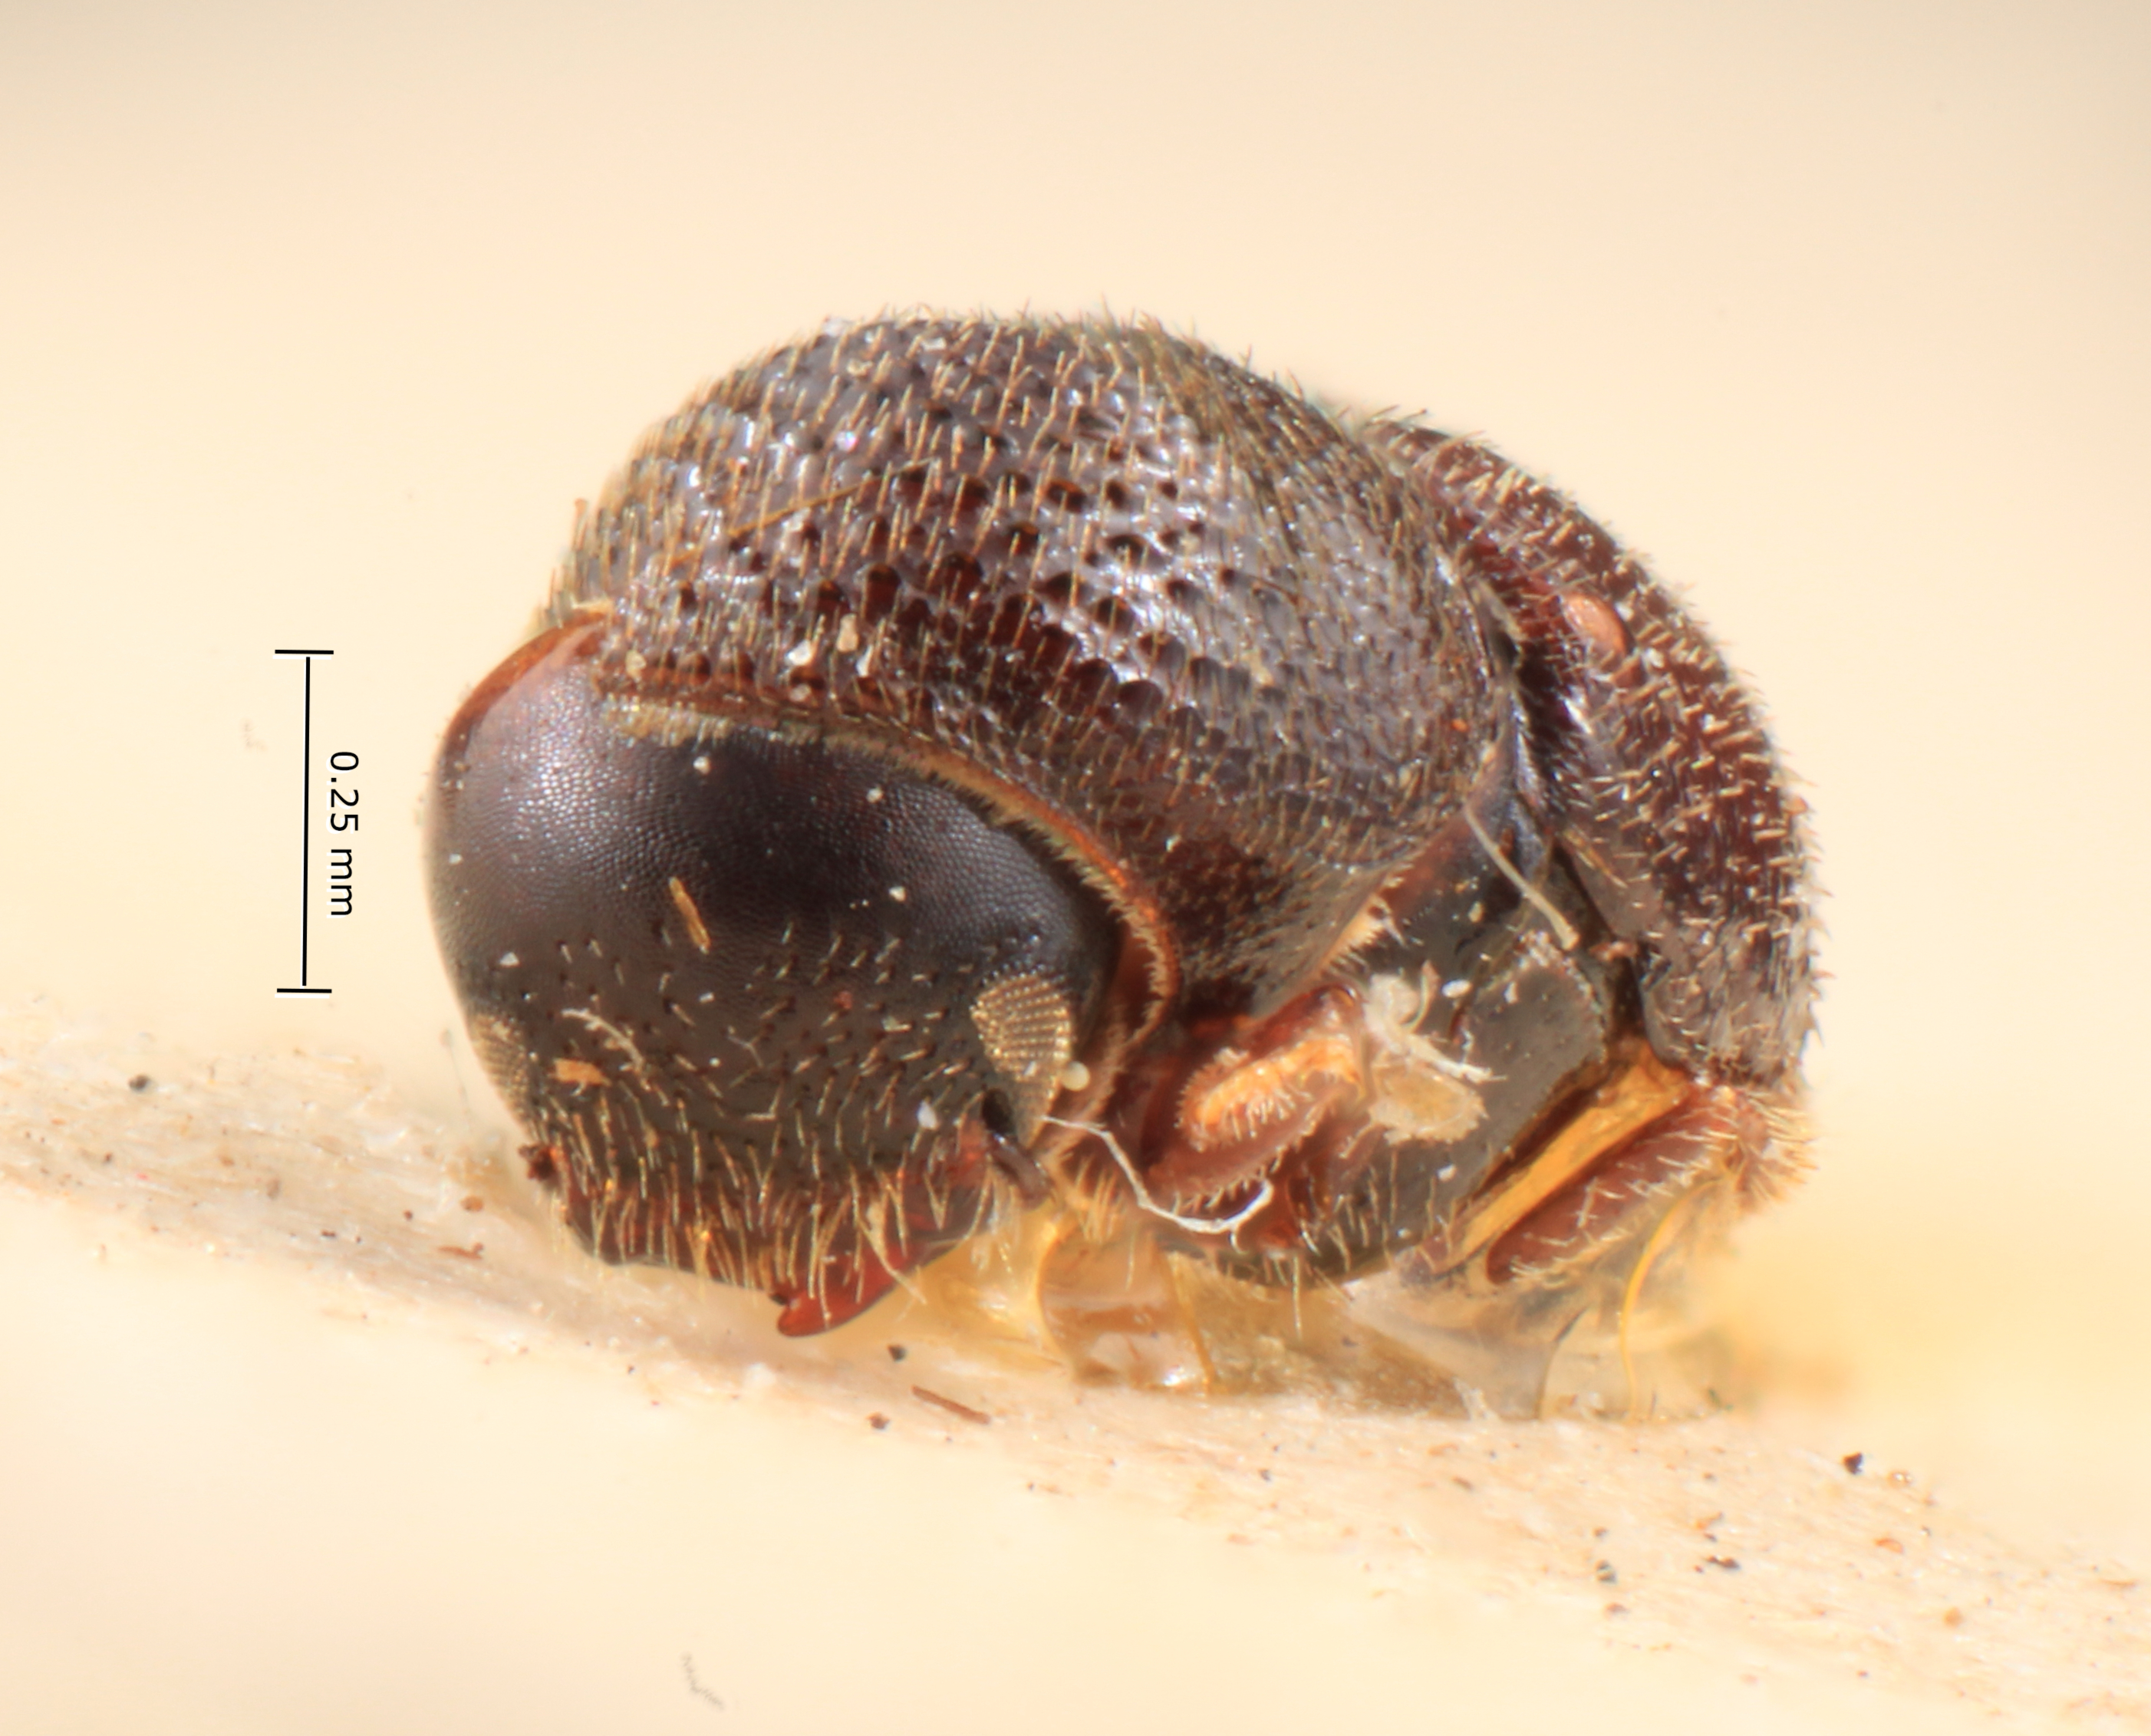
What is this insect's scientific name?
Cryphalomorphus communis
